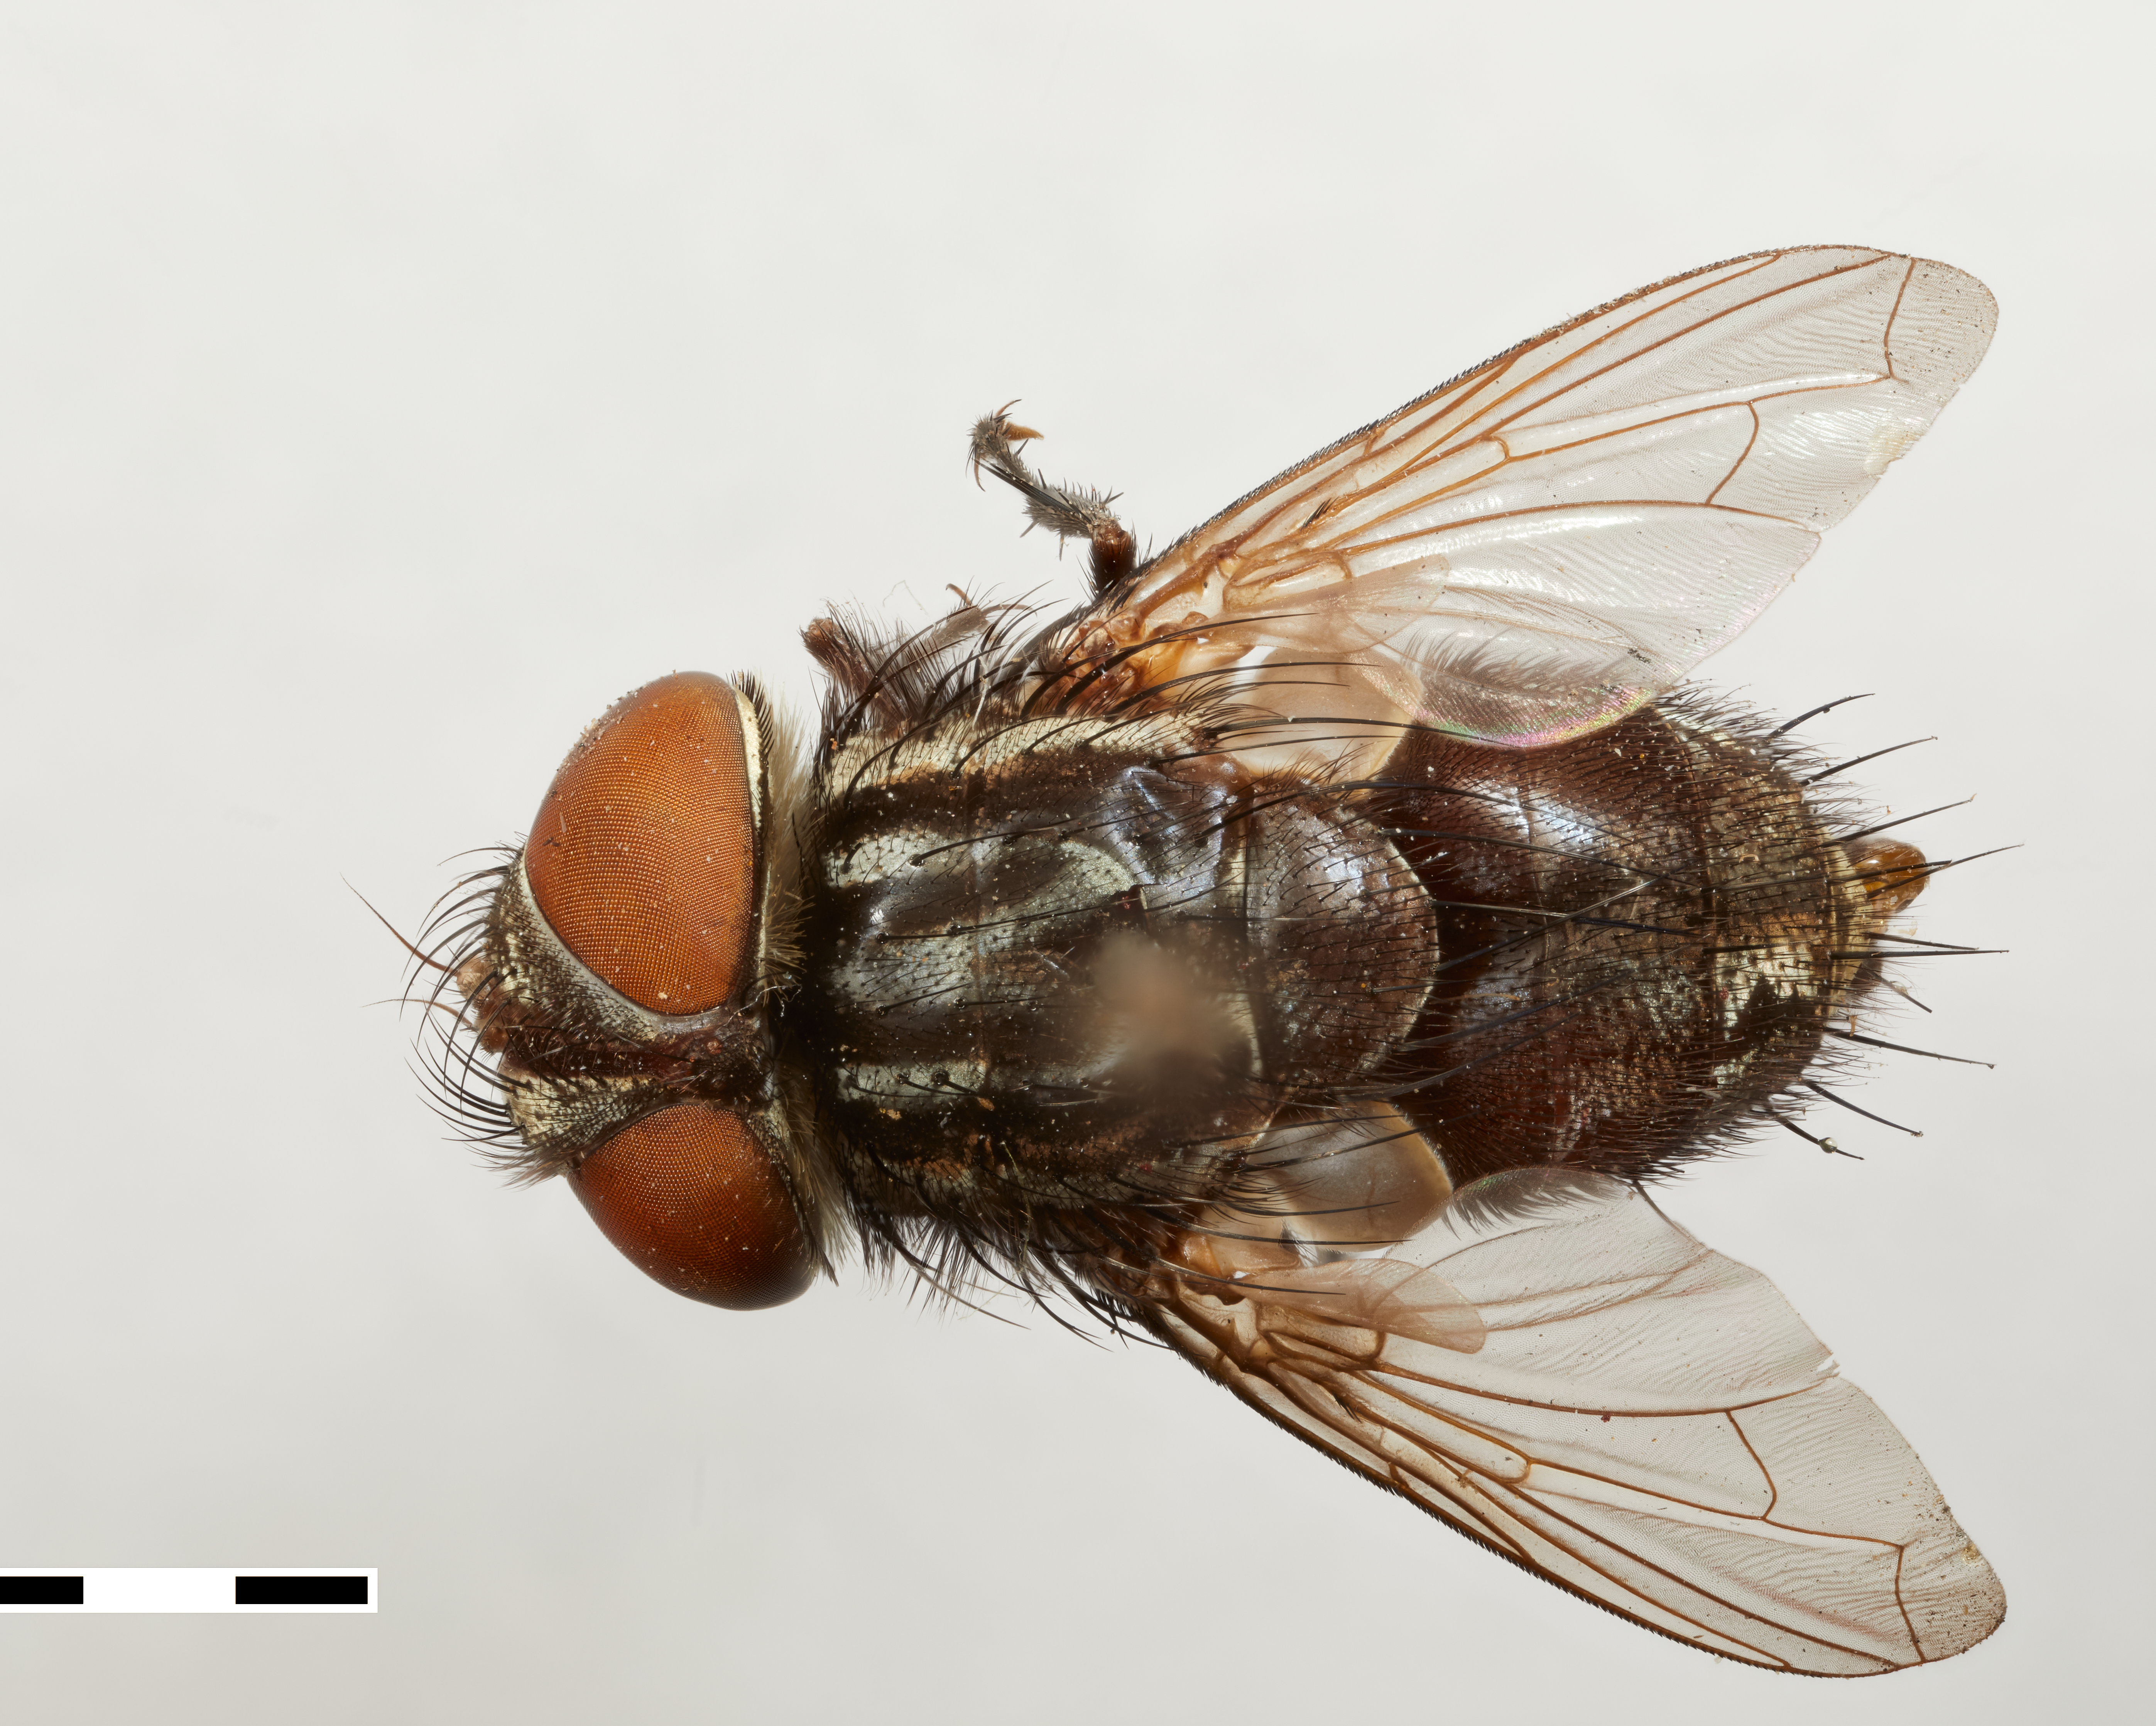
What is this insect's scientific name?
Atacta crassiceps
